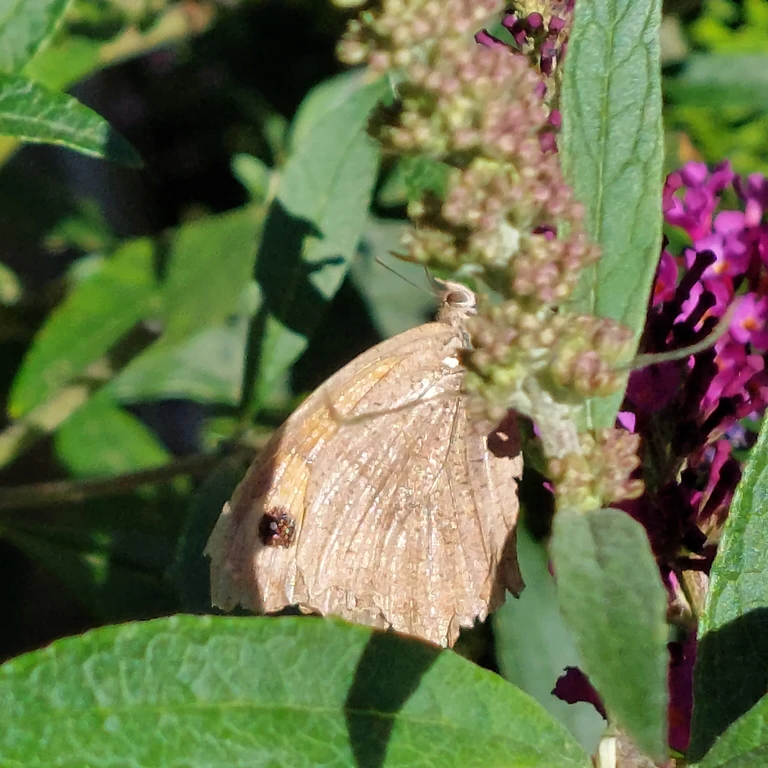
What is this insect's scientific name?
Maniola jurtina
